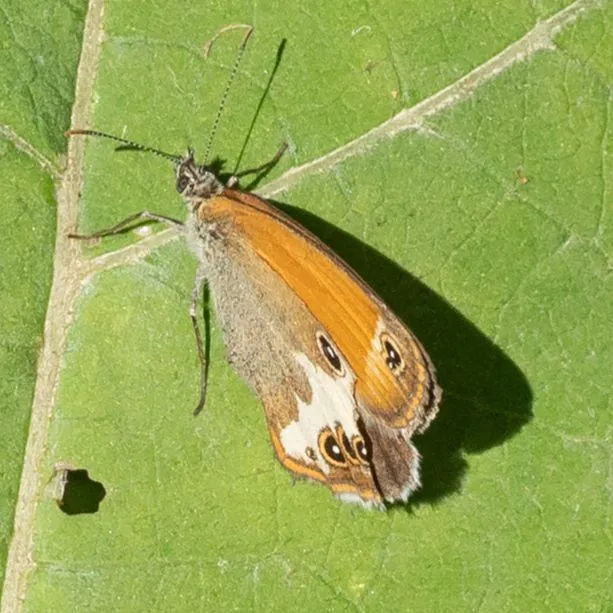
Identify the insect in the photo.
Coenonympha arcania
